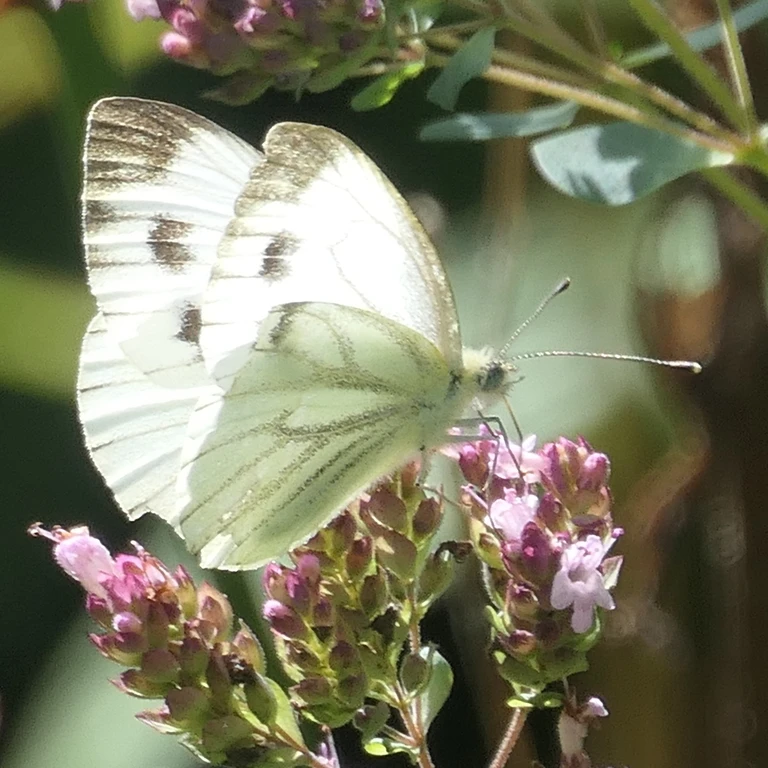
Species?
Pieris napi
